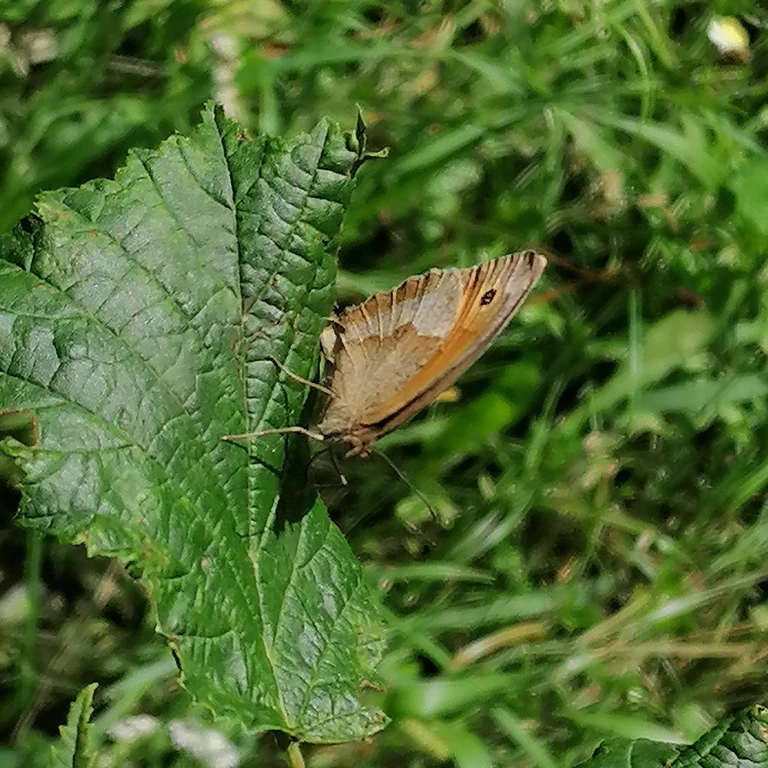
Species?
Maniola jurtina
